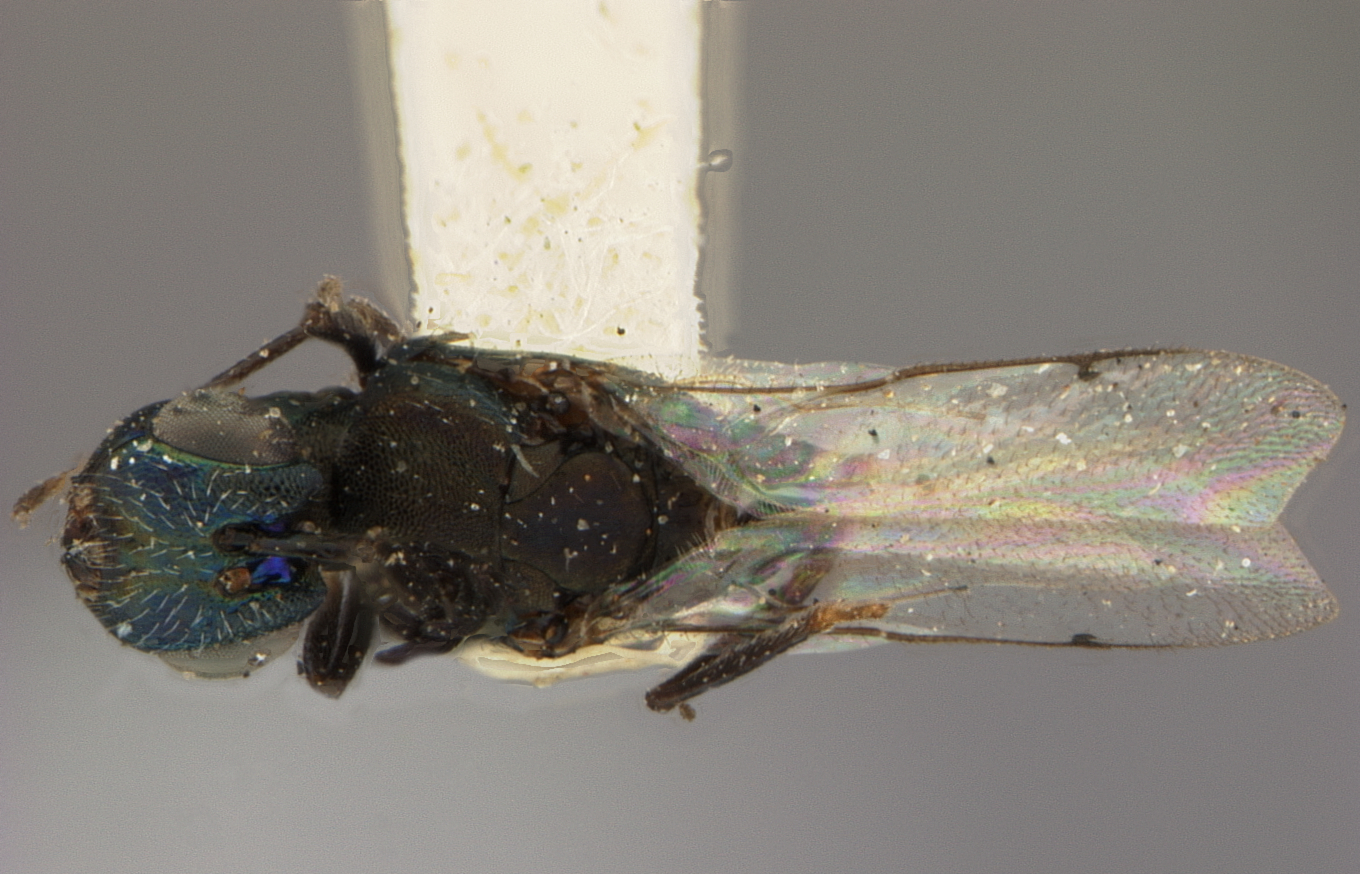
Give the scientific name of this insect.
Chirolophus koebelei
